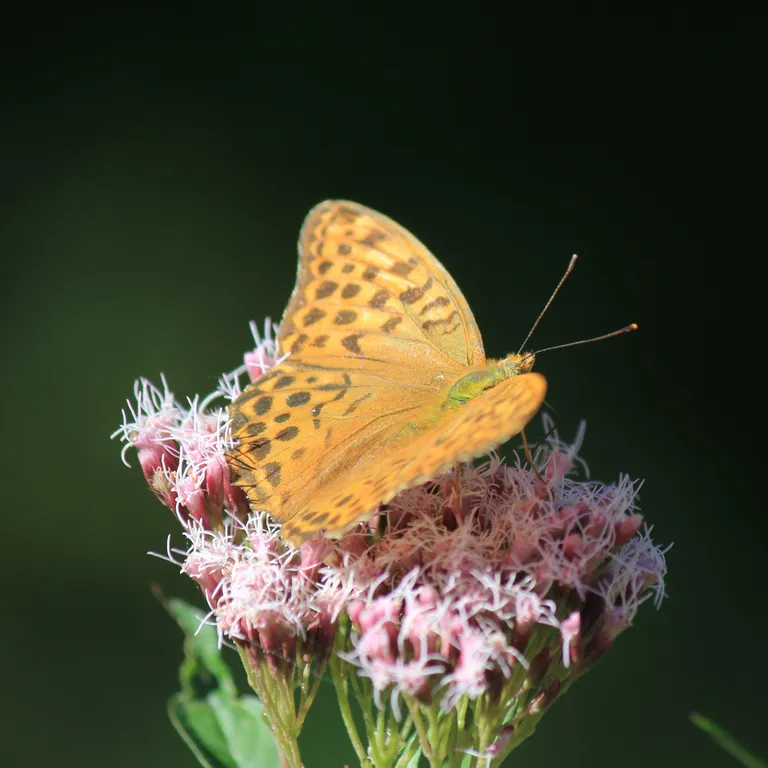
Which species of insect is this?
Argynnis paphia
